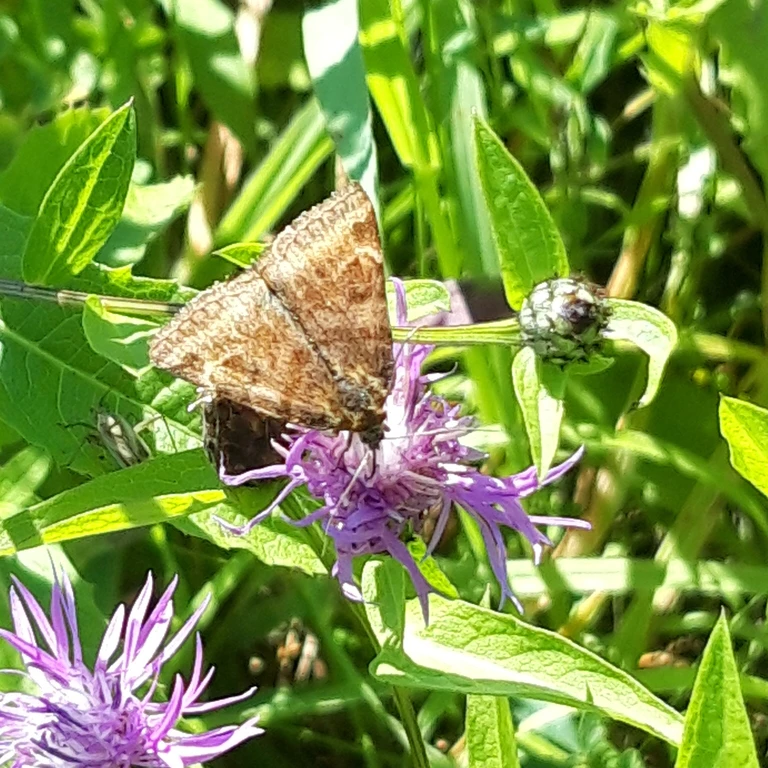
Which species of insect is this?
Euclidia glyphica
